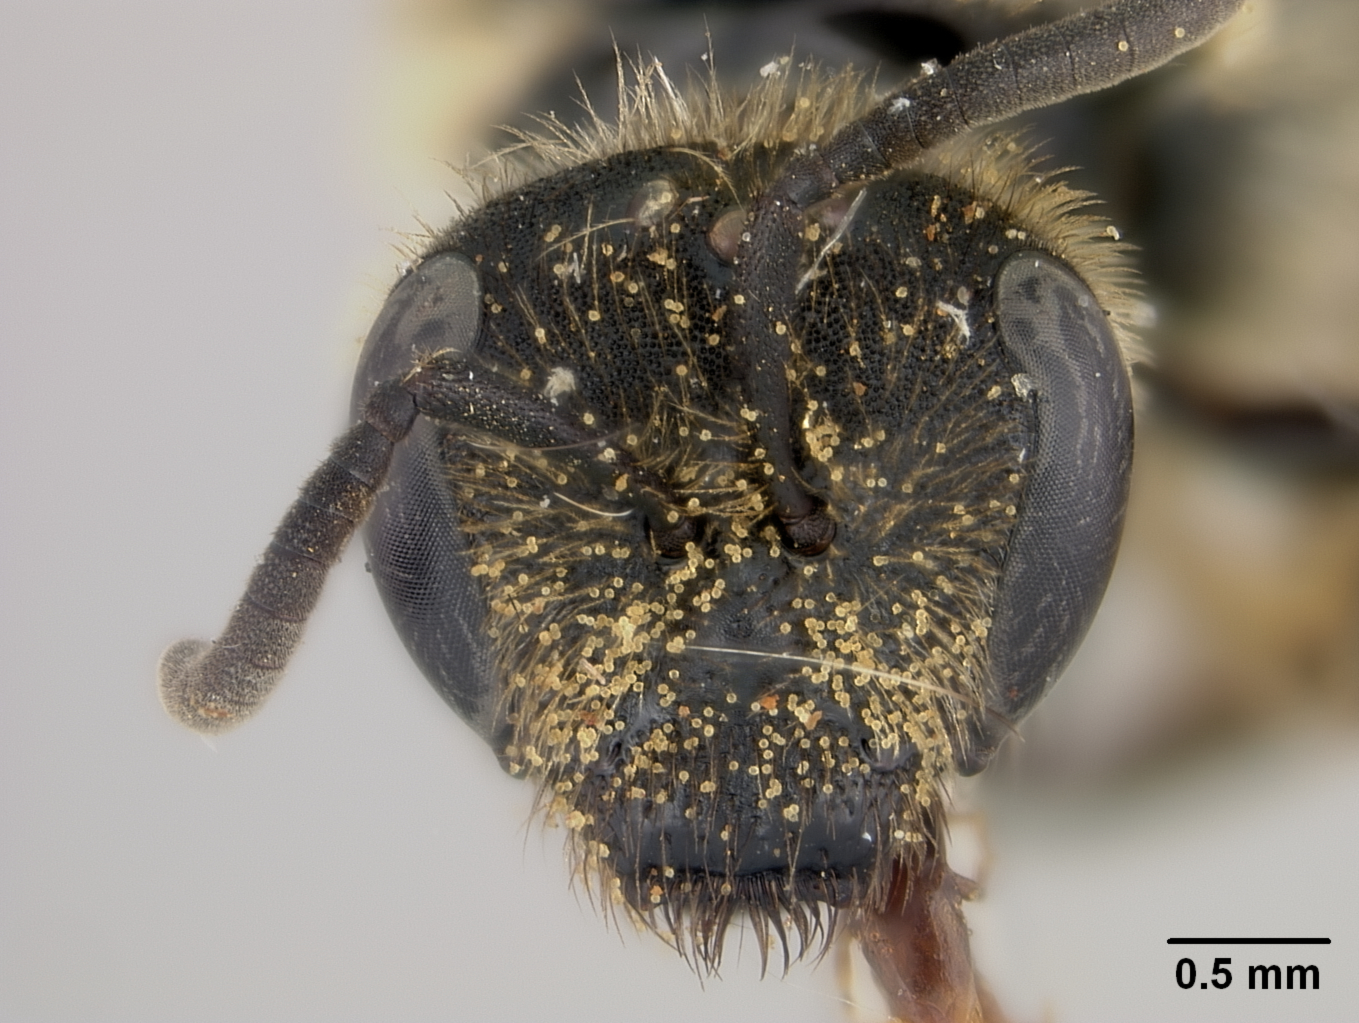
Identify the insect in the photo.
Lasioglossum asaphes
